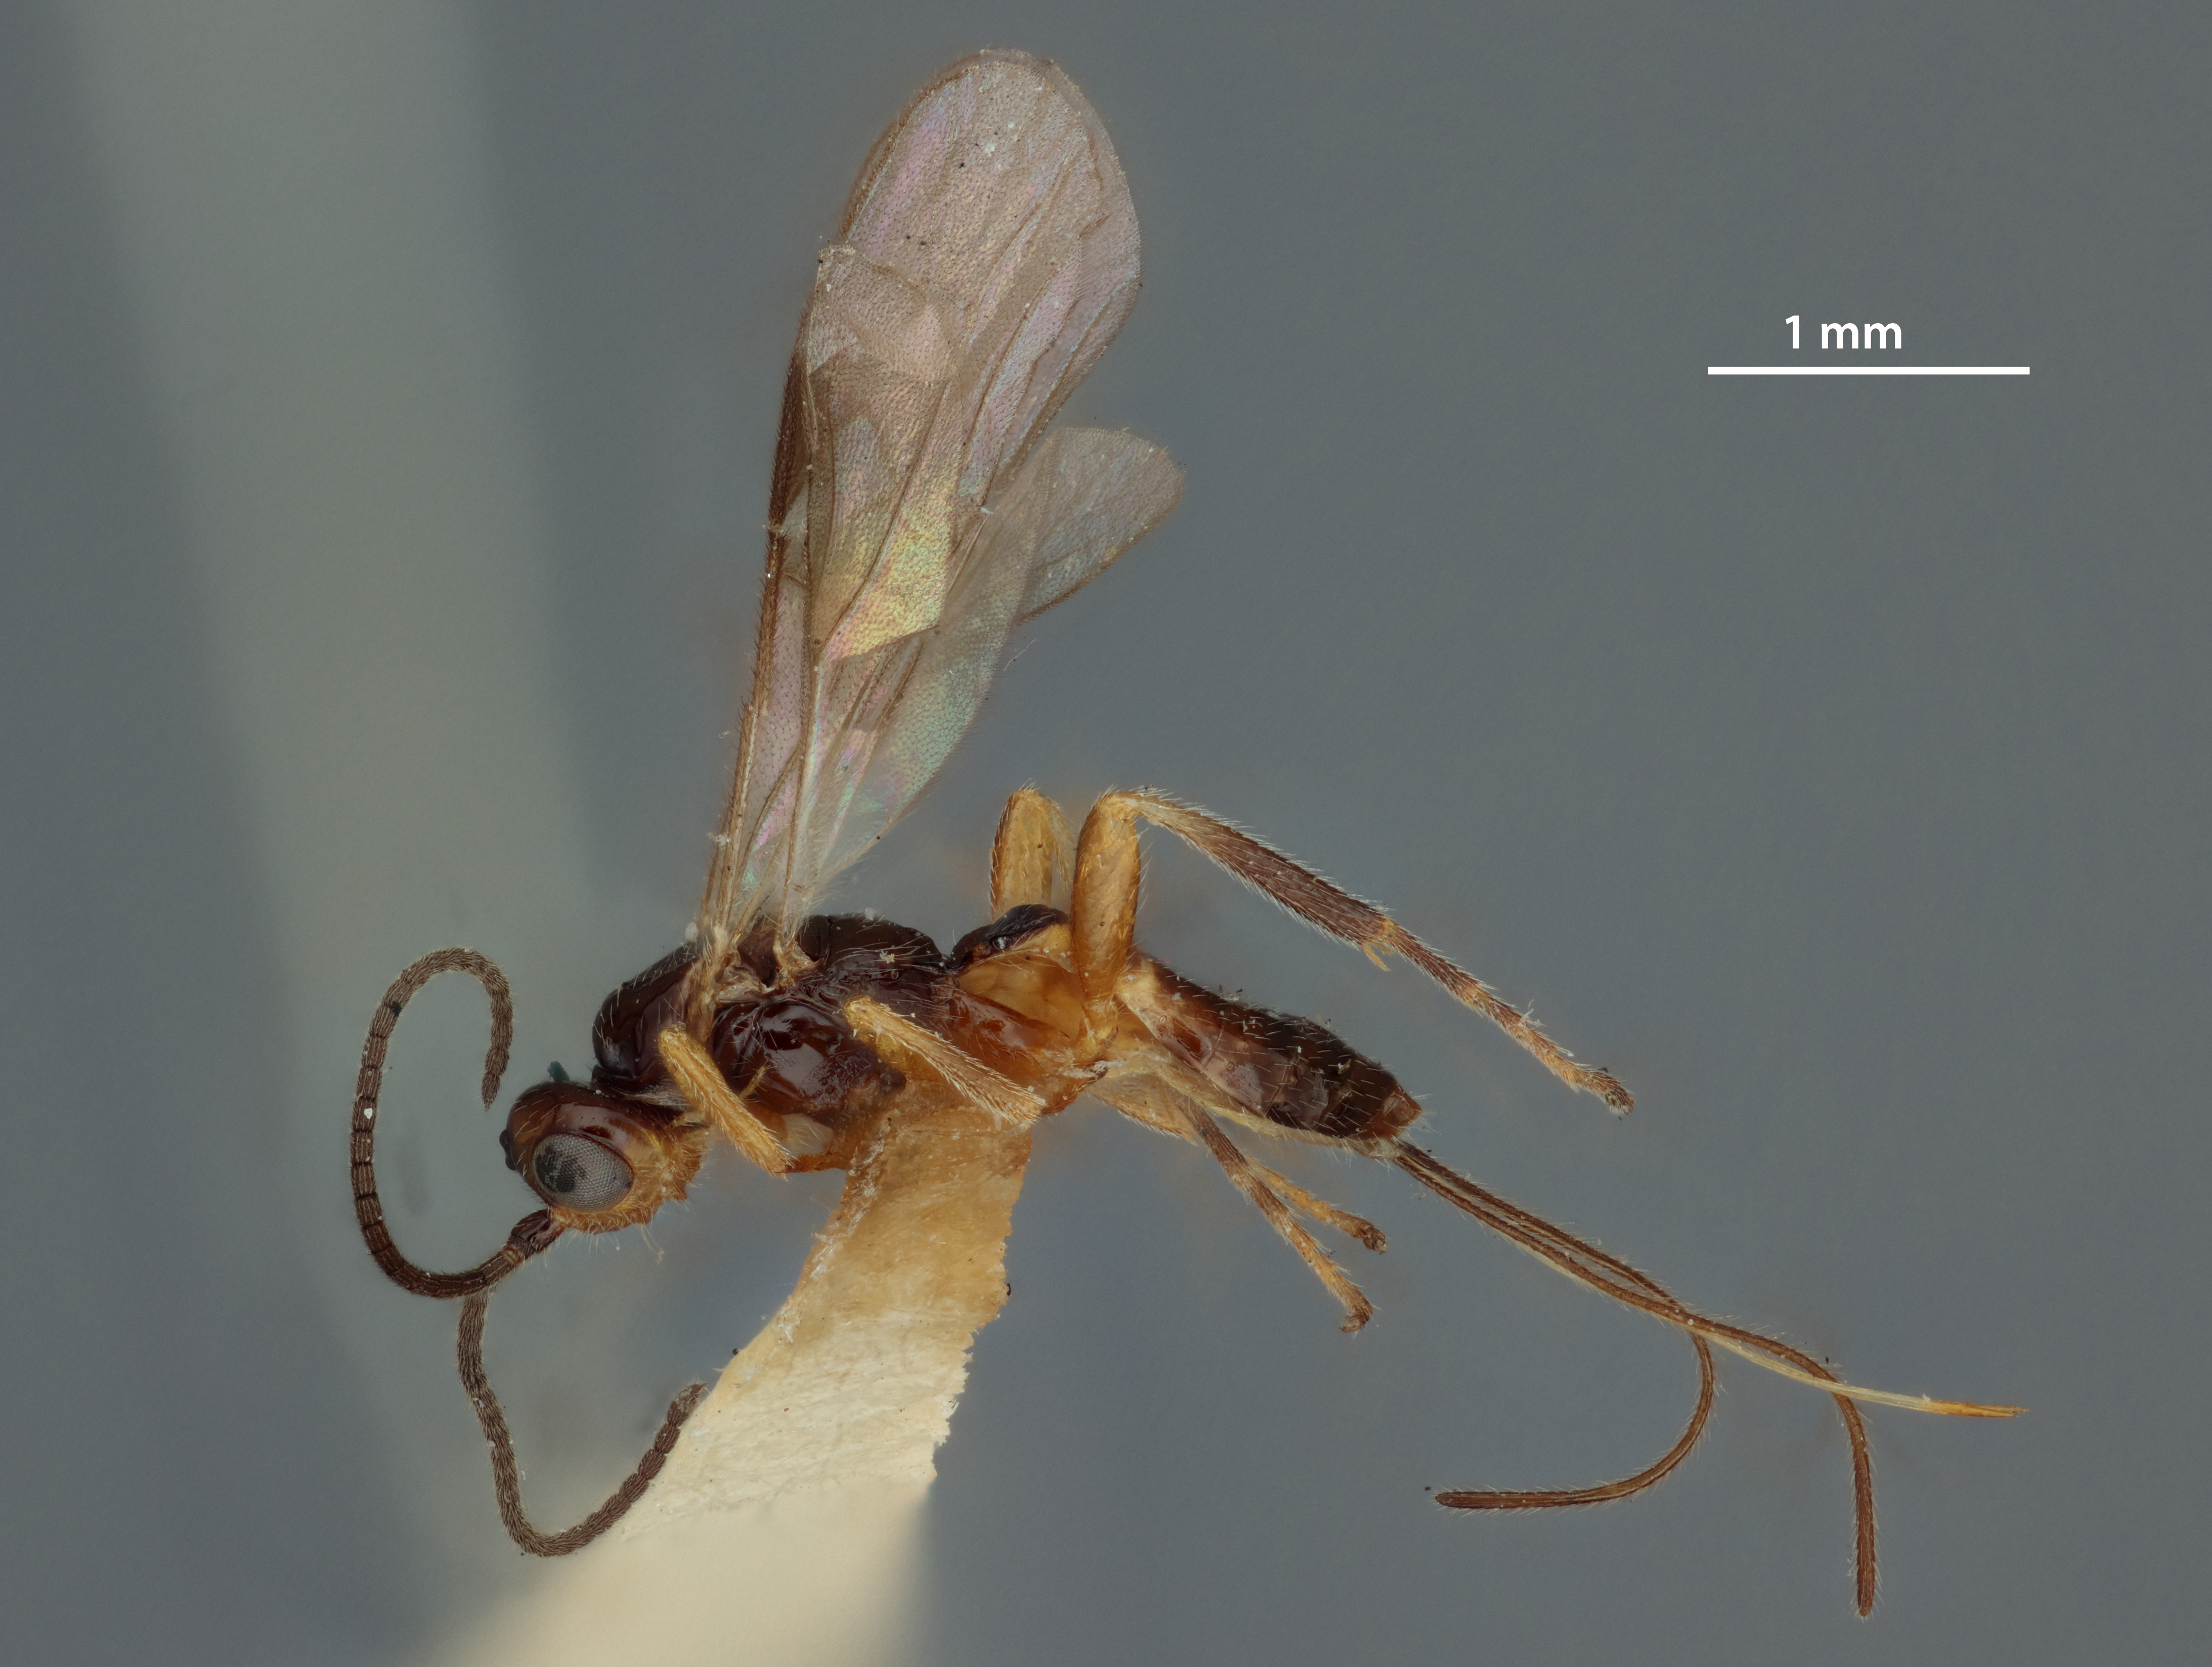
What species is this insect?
Microbracon papaipemae
